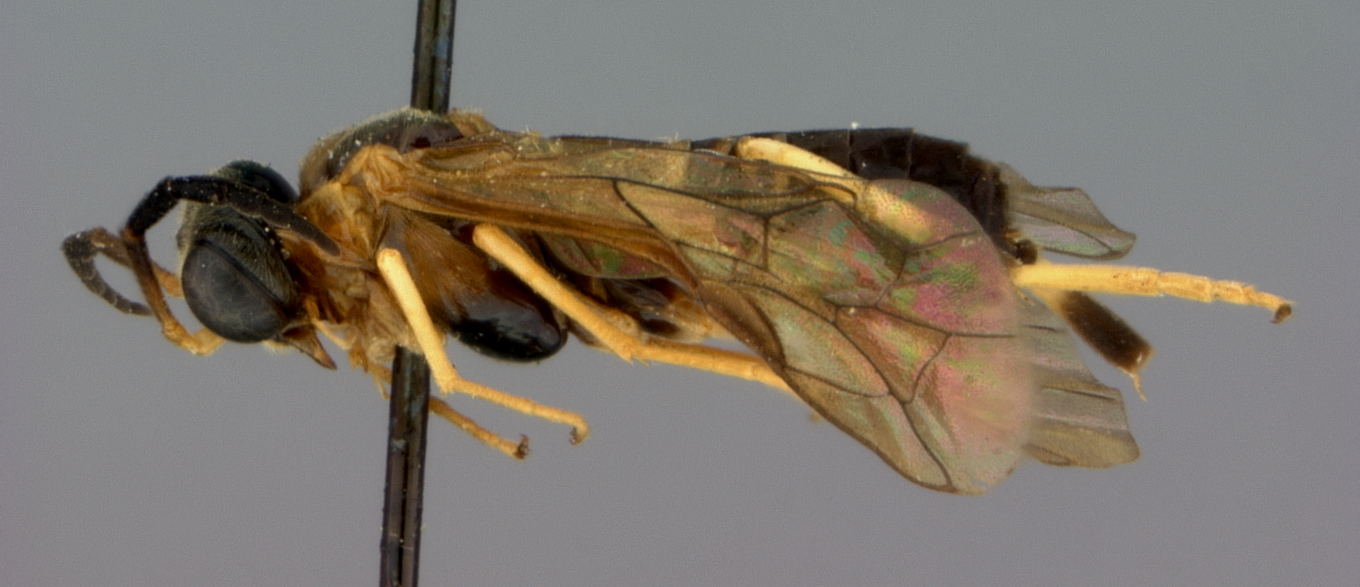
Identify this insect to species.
Stromboceros pilosulus
